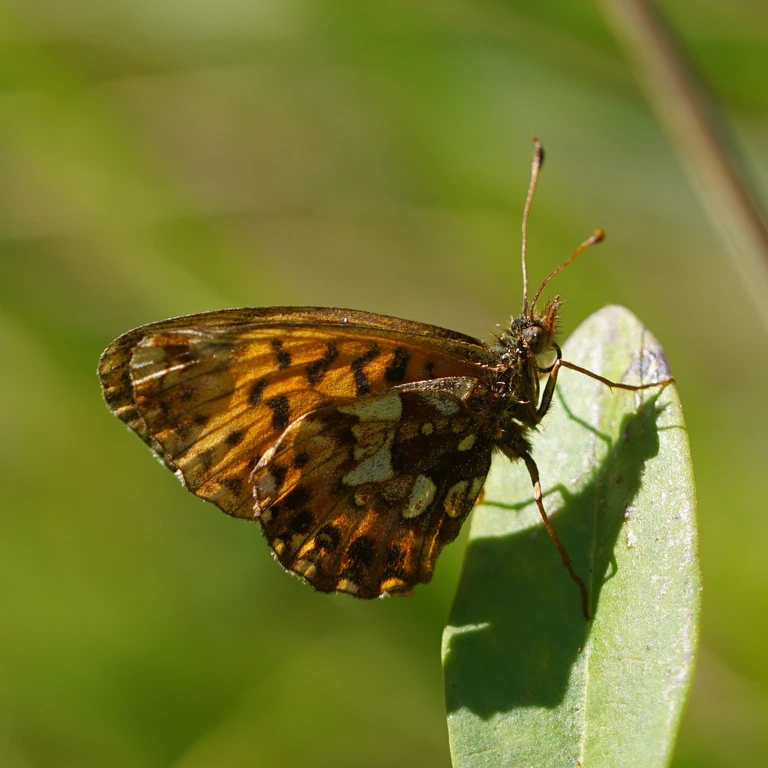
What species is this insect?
Boloria dia
